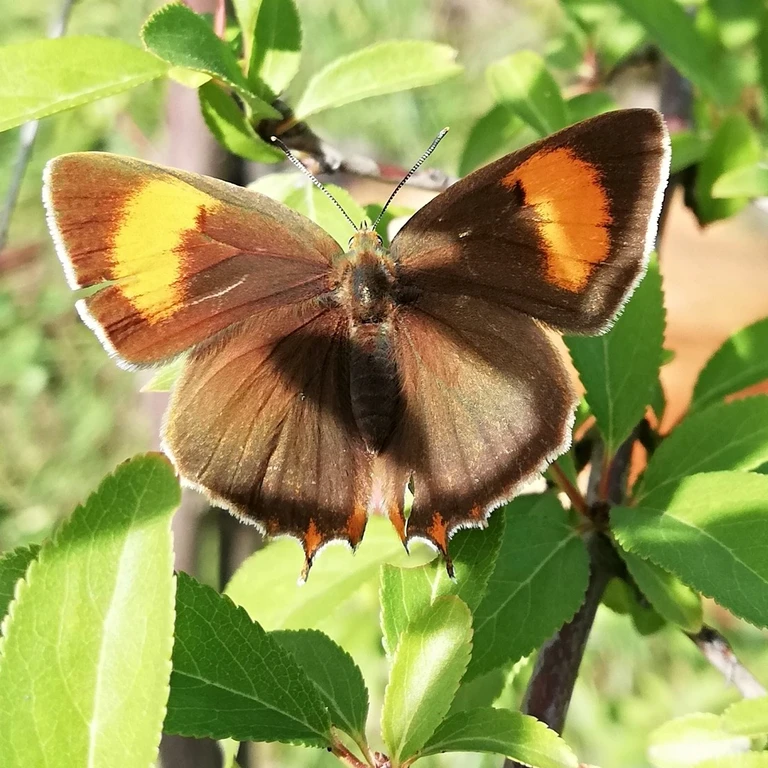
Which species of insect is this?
Thecla betulae
